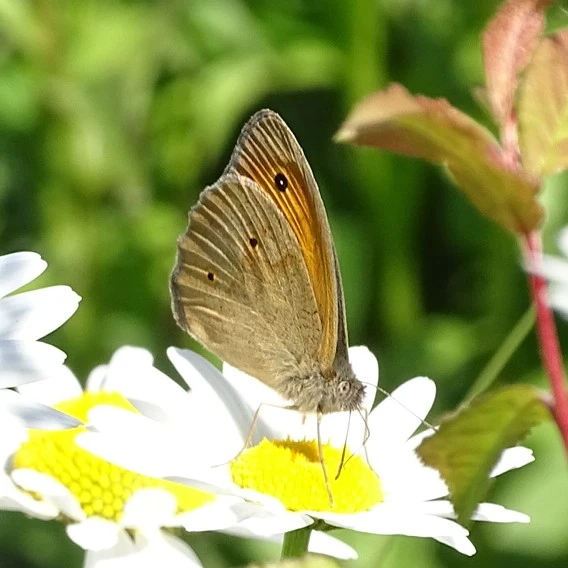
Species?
Maniola jurtina
